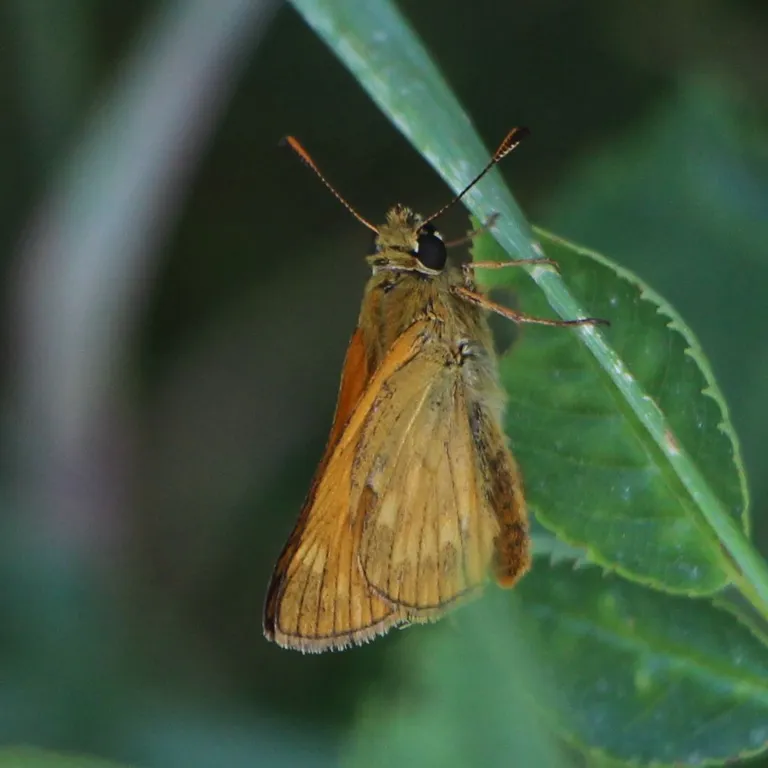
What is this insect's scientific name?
Ochlodes sylvanus (also Ochlodes venata)
